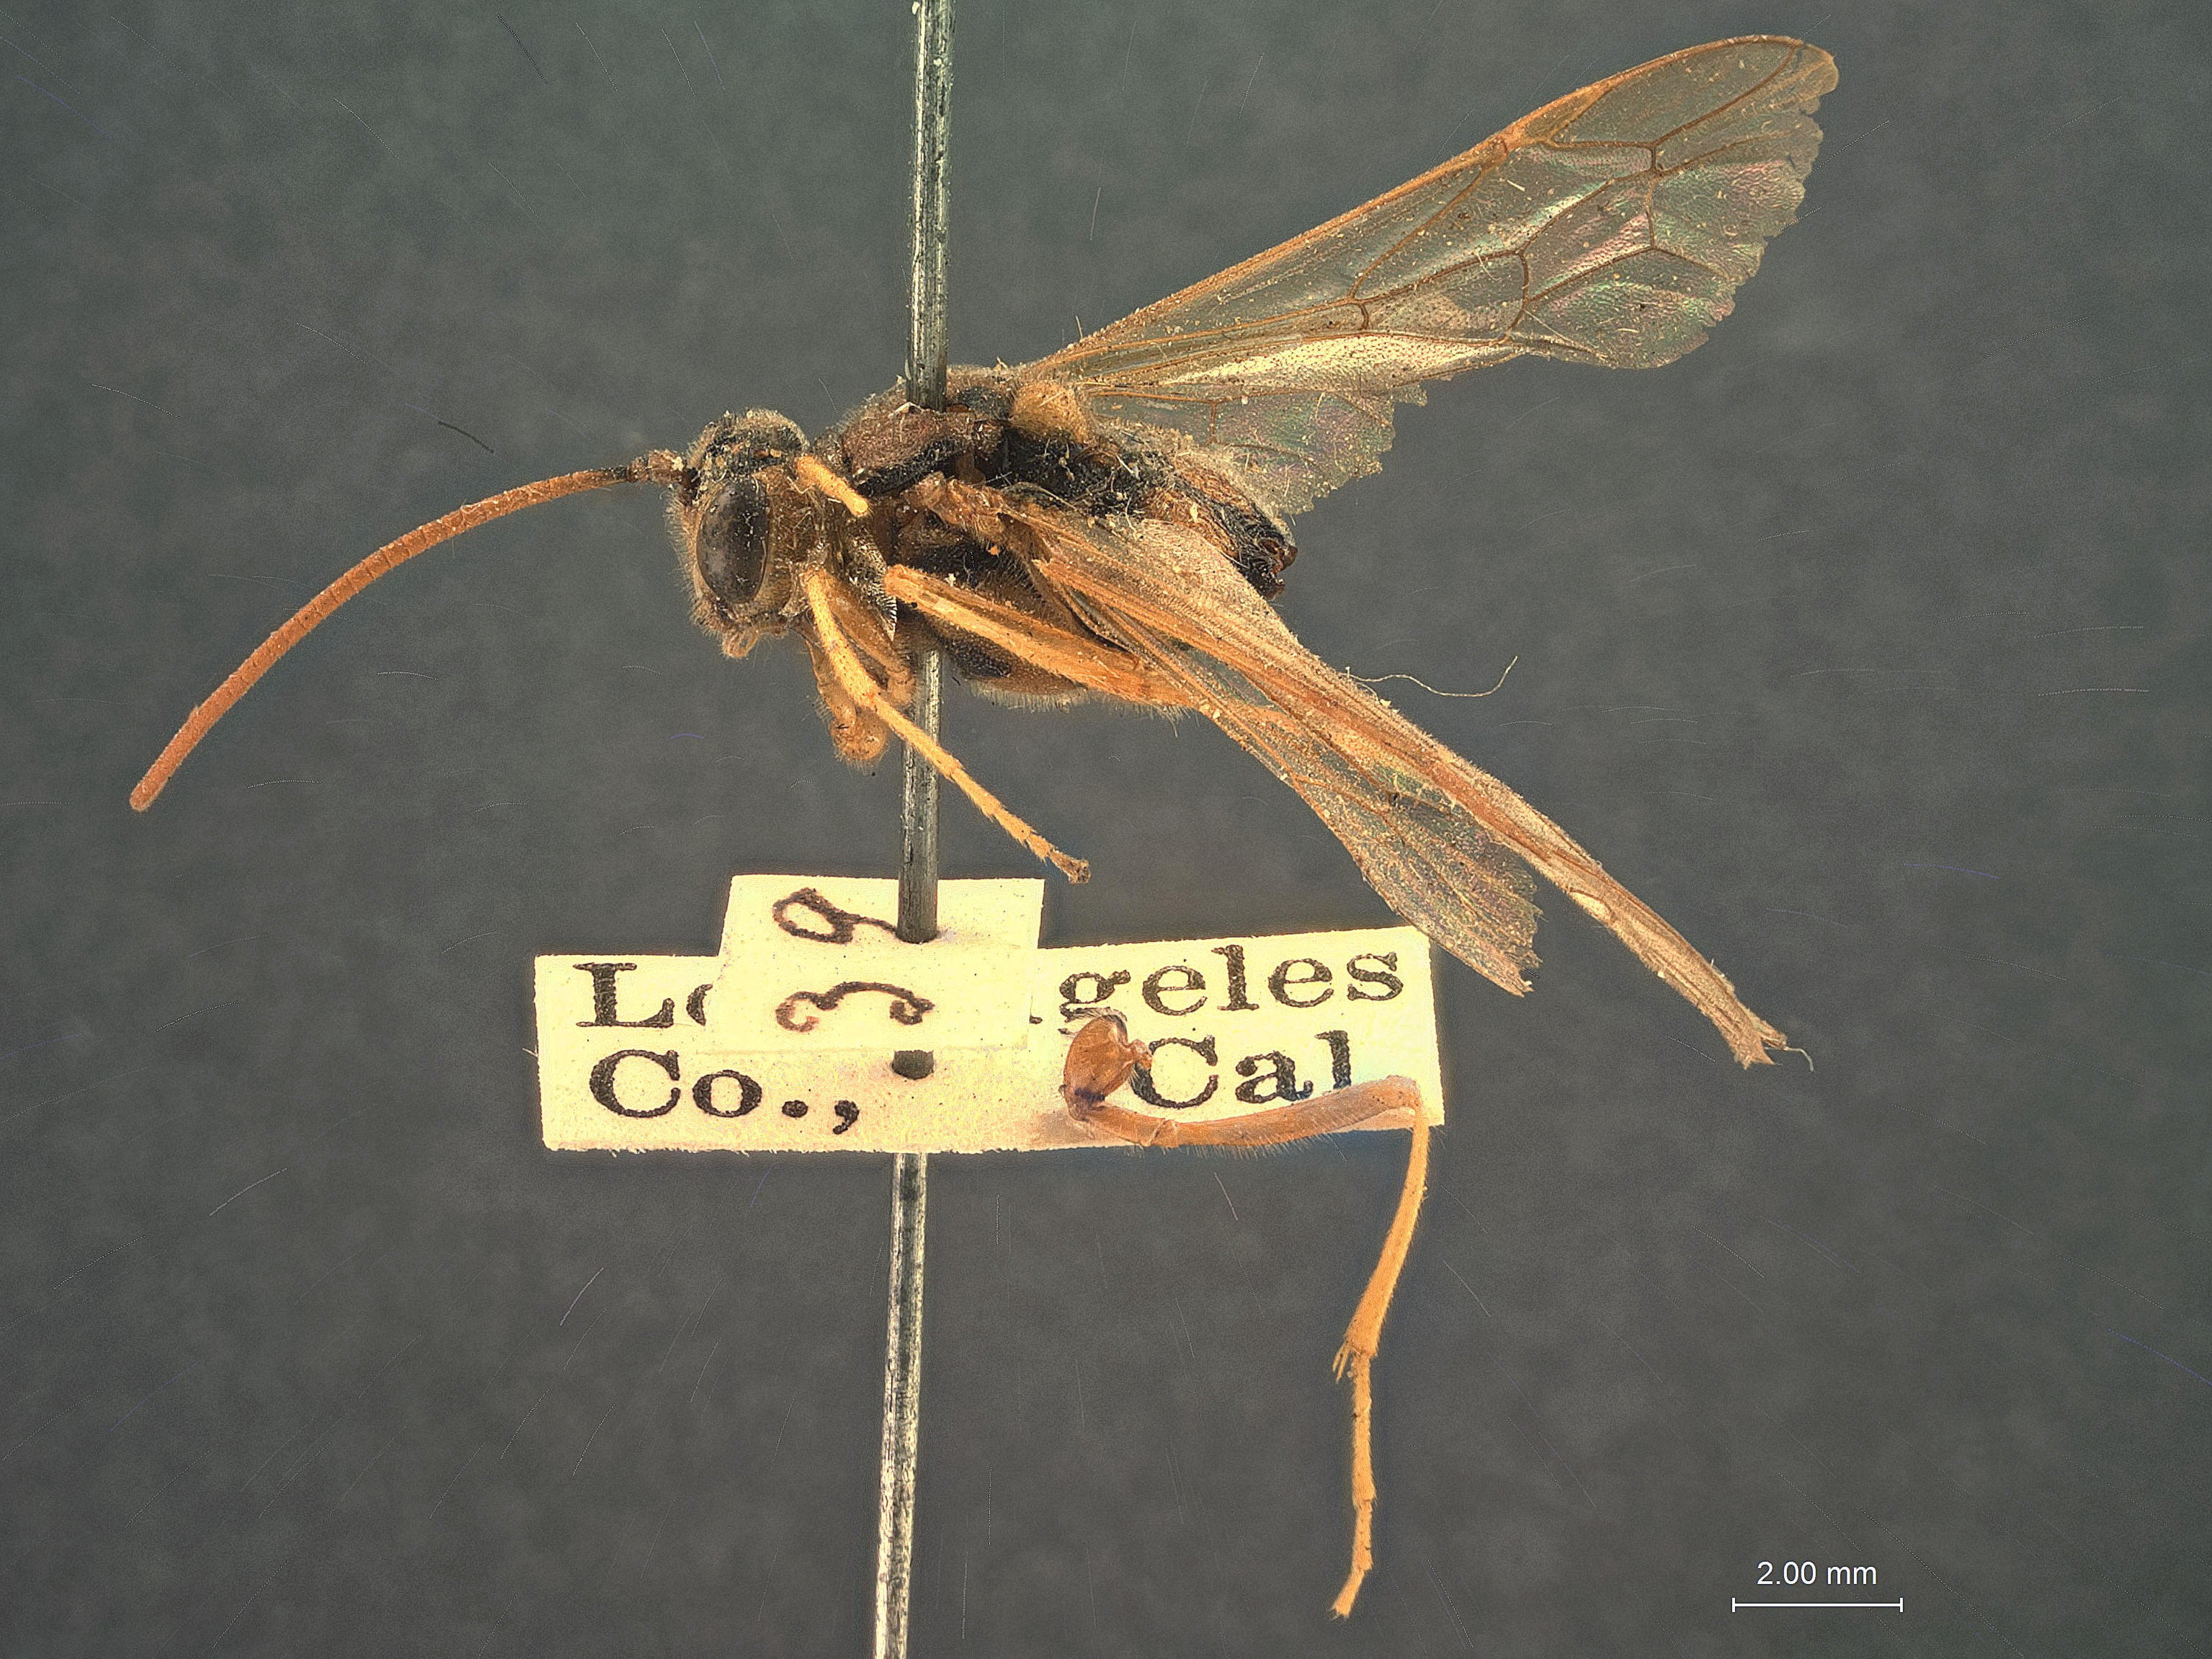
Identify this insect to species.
Heteropelma longipes
